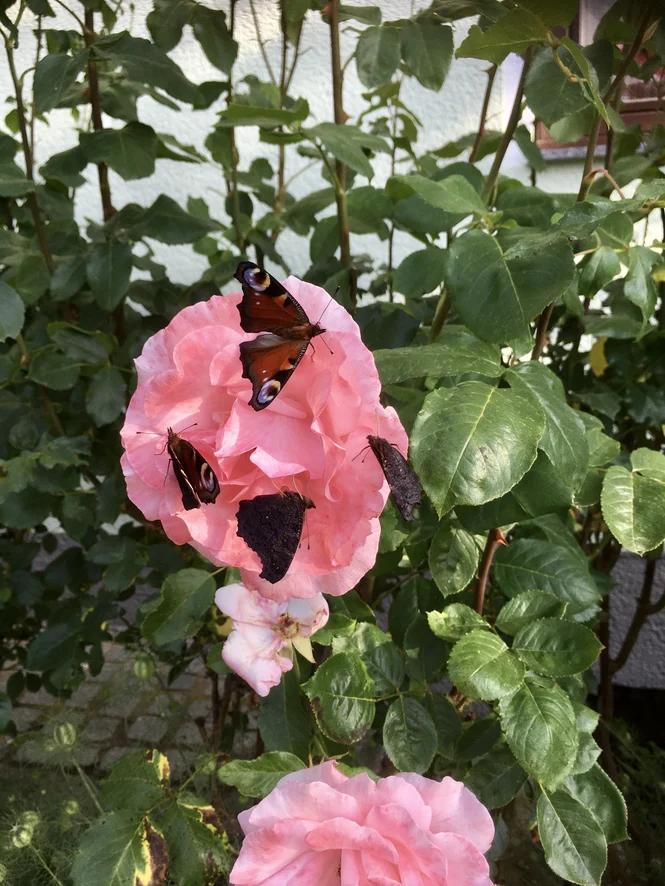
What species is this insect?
Aglais io
